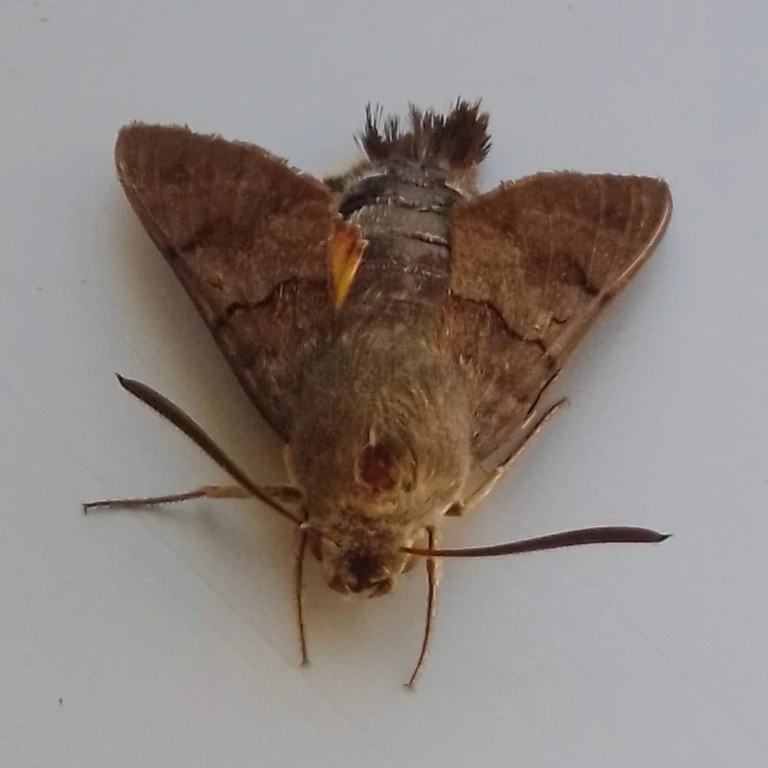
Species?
Macroglossum stellatarum
